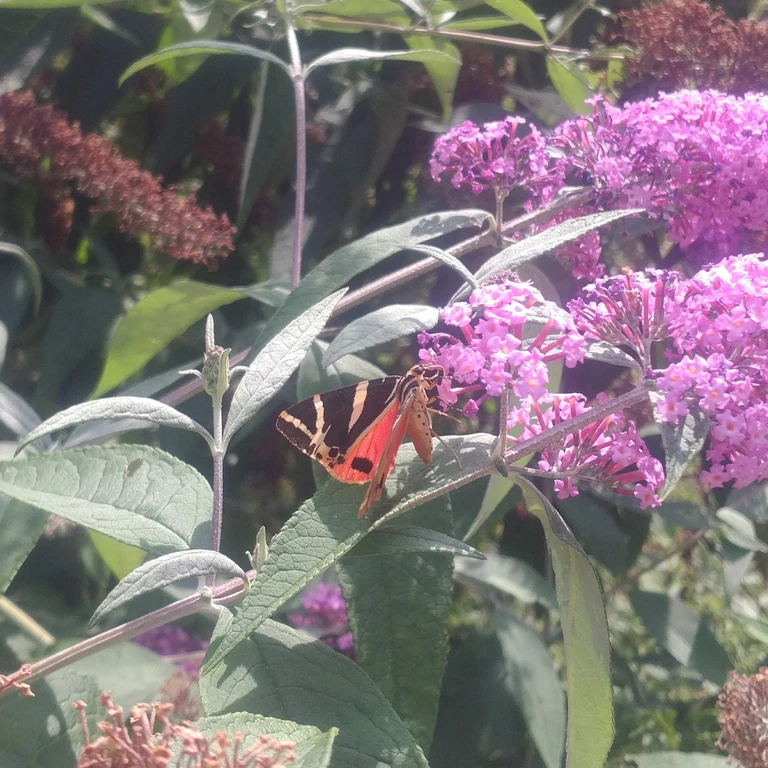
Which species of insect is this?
Euplagia quadripunctaria
